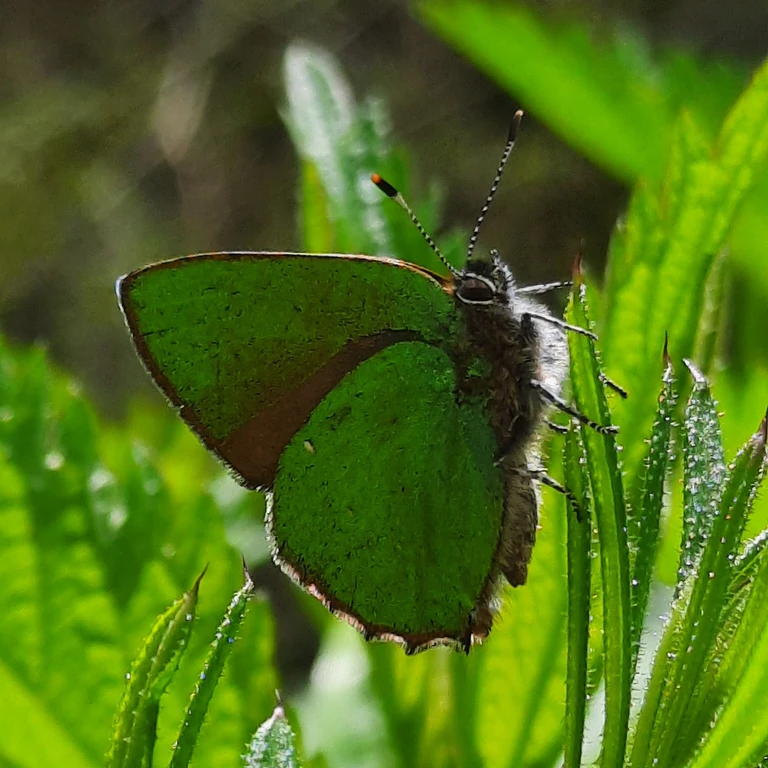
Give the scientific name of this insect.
Callophrys rubi
